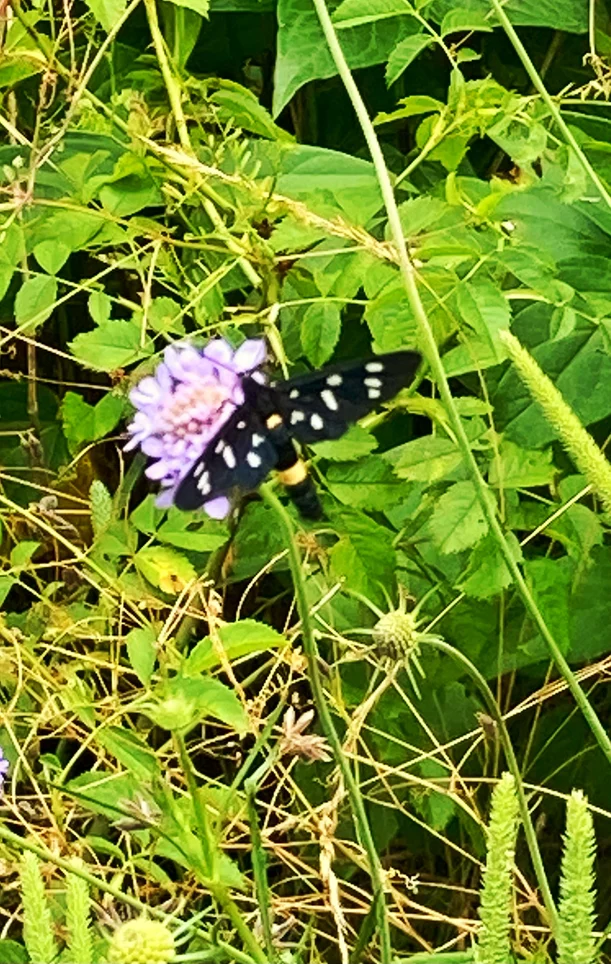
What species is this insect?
Amata phegea
